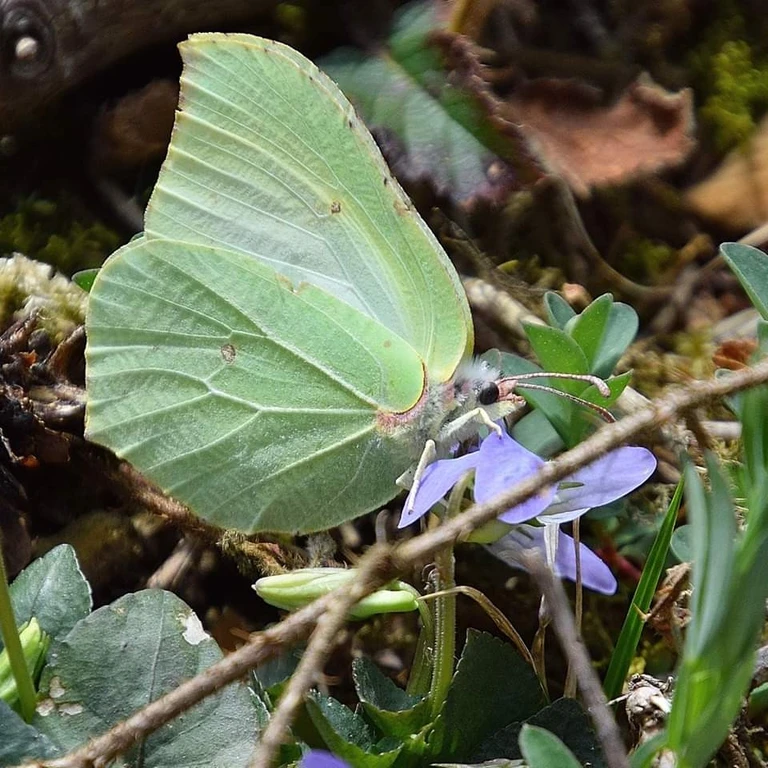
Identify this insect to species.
Gonepteryx rhamni
